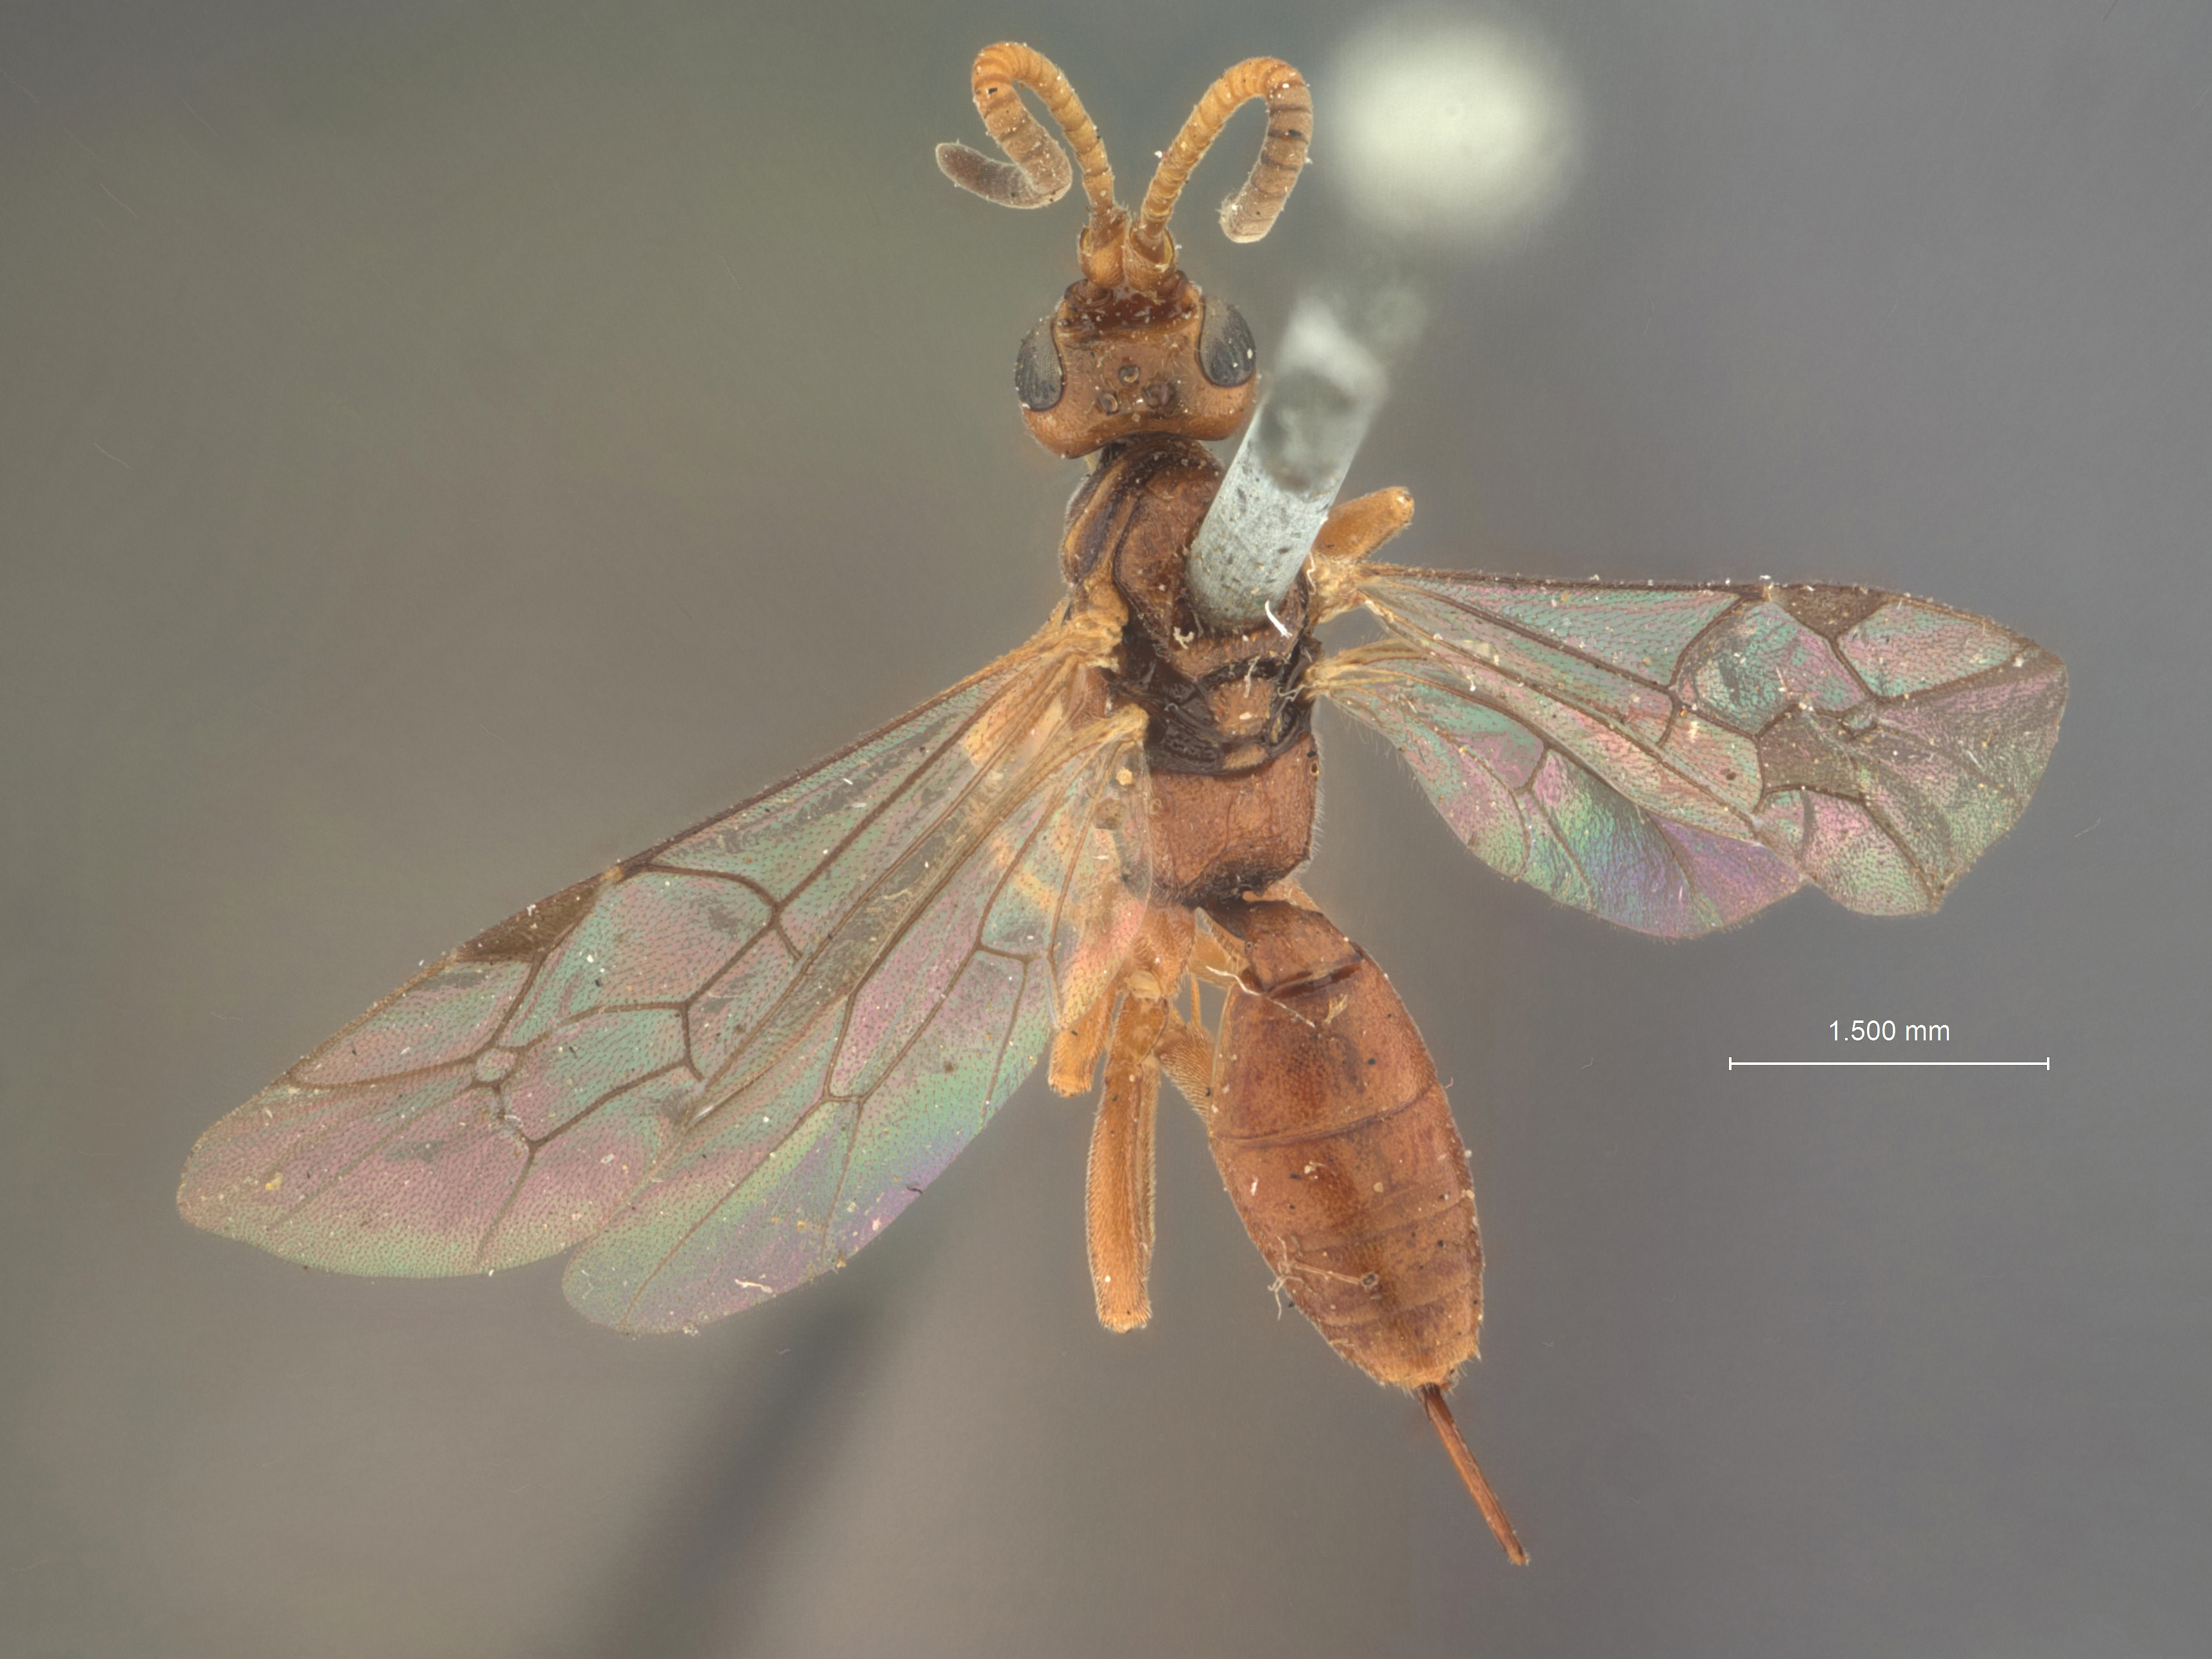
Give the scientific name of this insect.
Plectocryptus popoffensis
